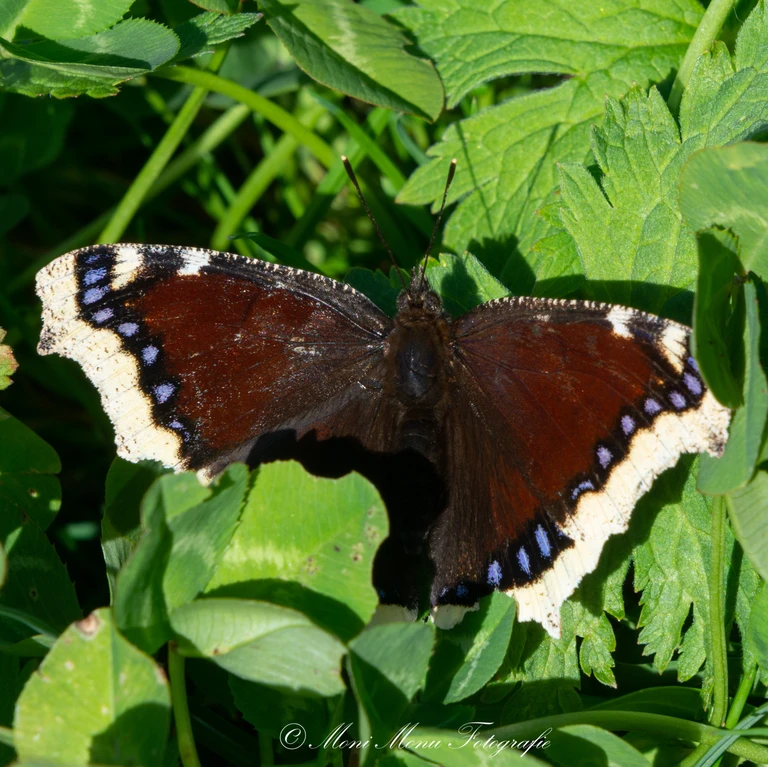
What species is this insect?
Nymphalis antiopa
